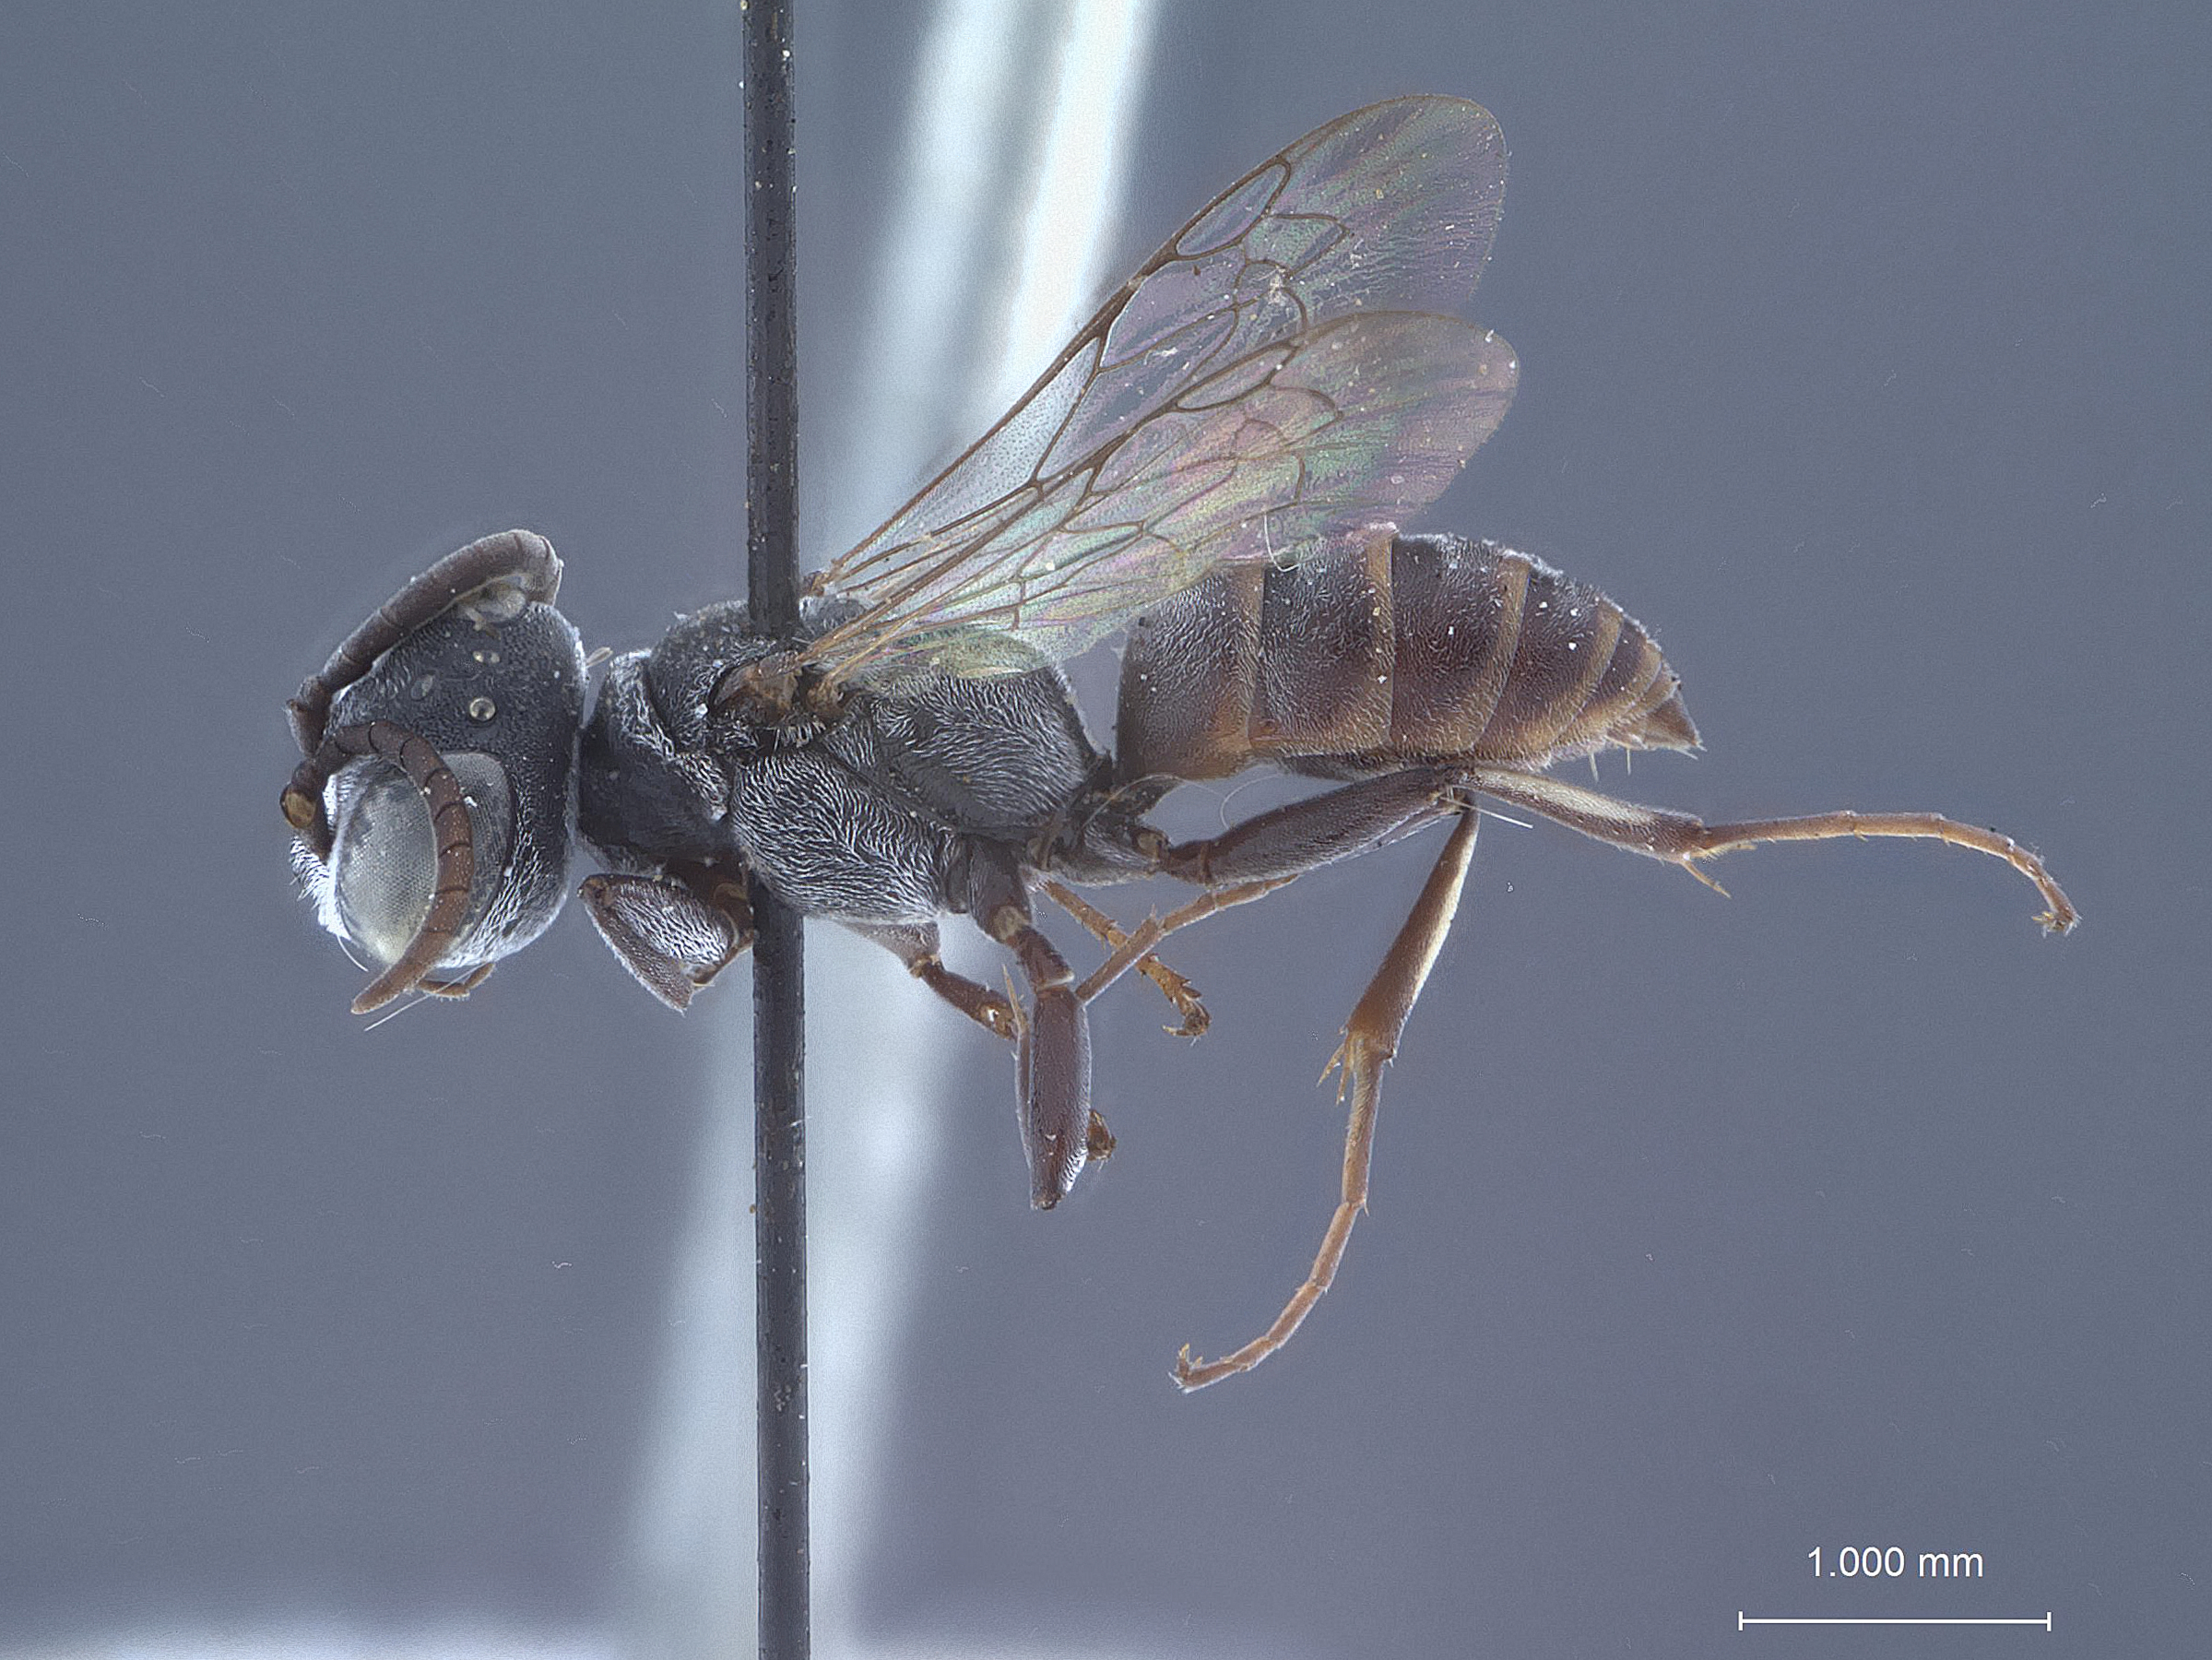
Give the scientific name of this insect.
Niteliopsis modestus
